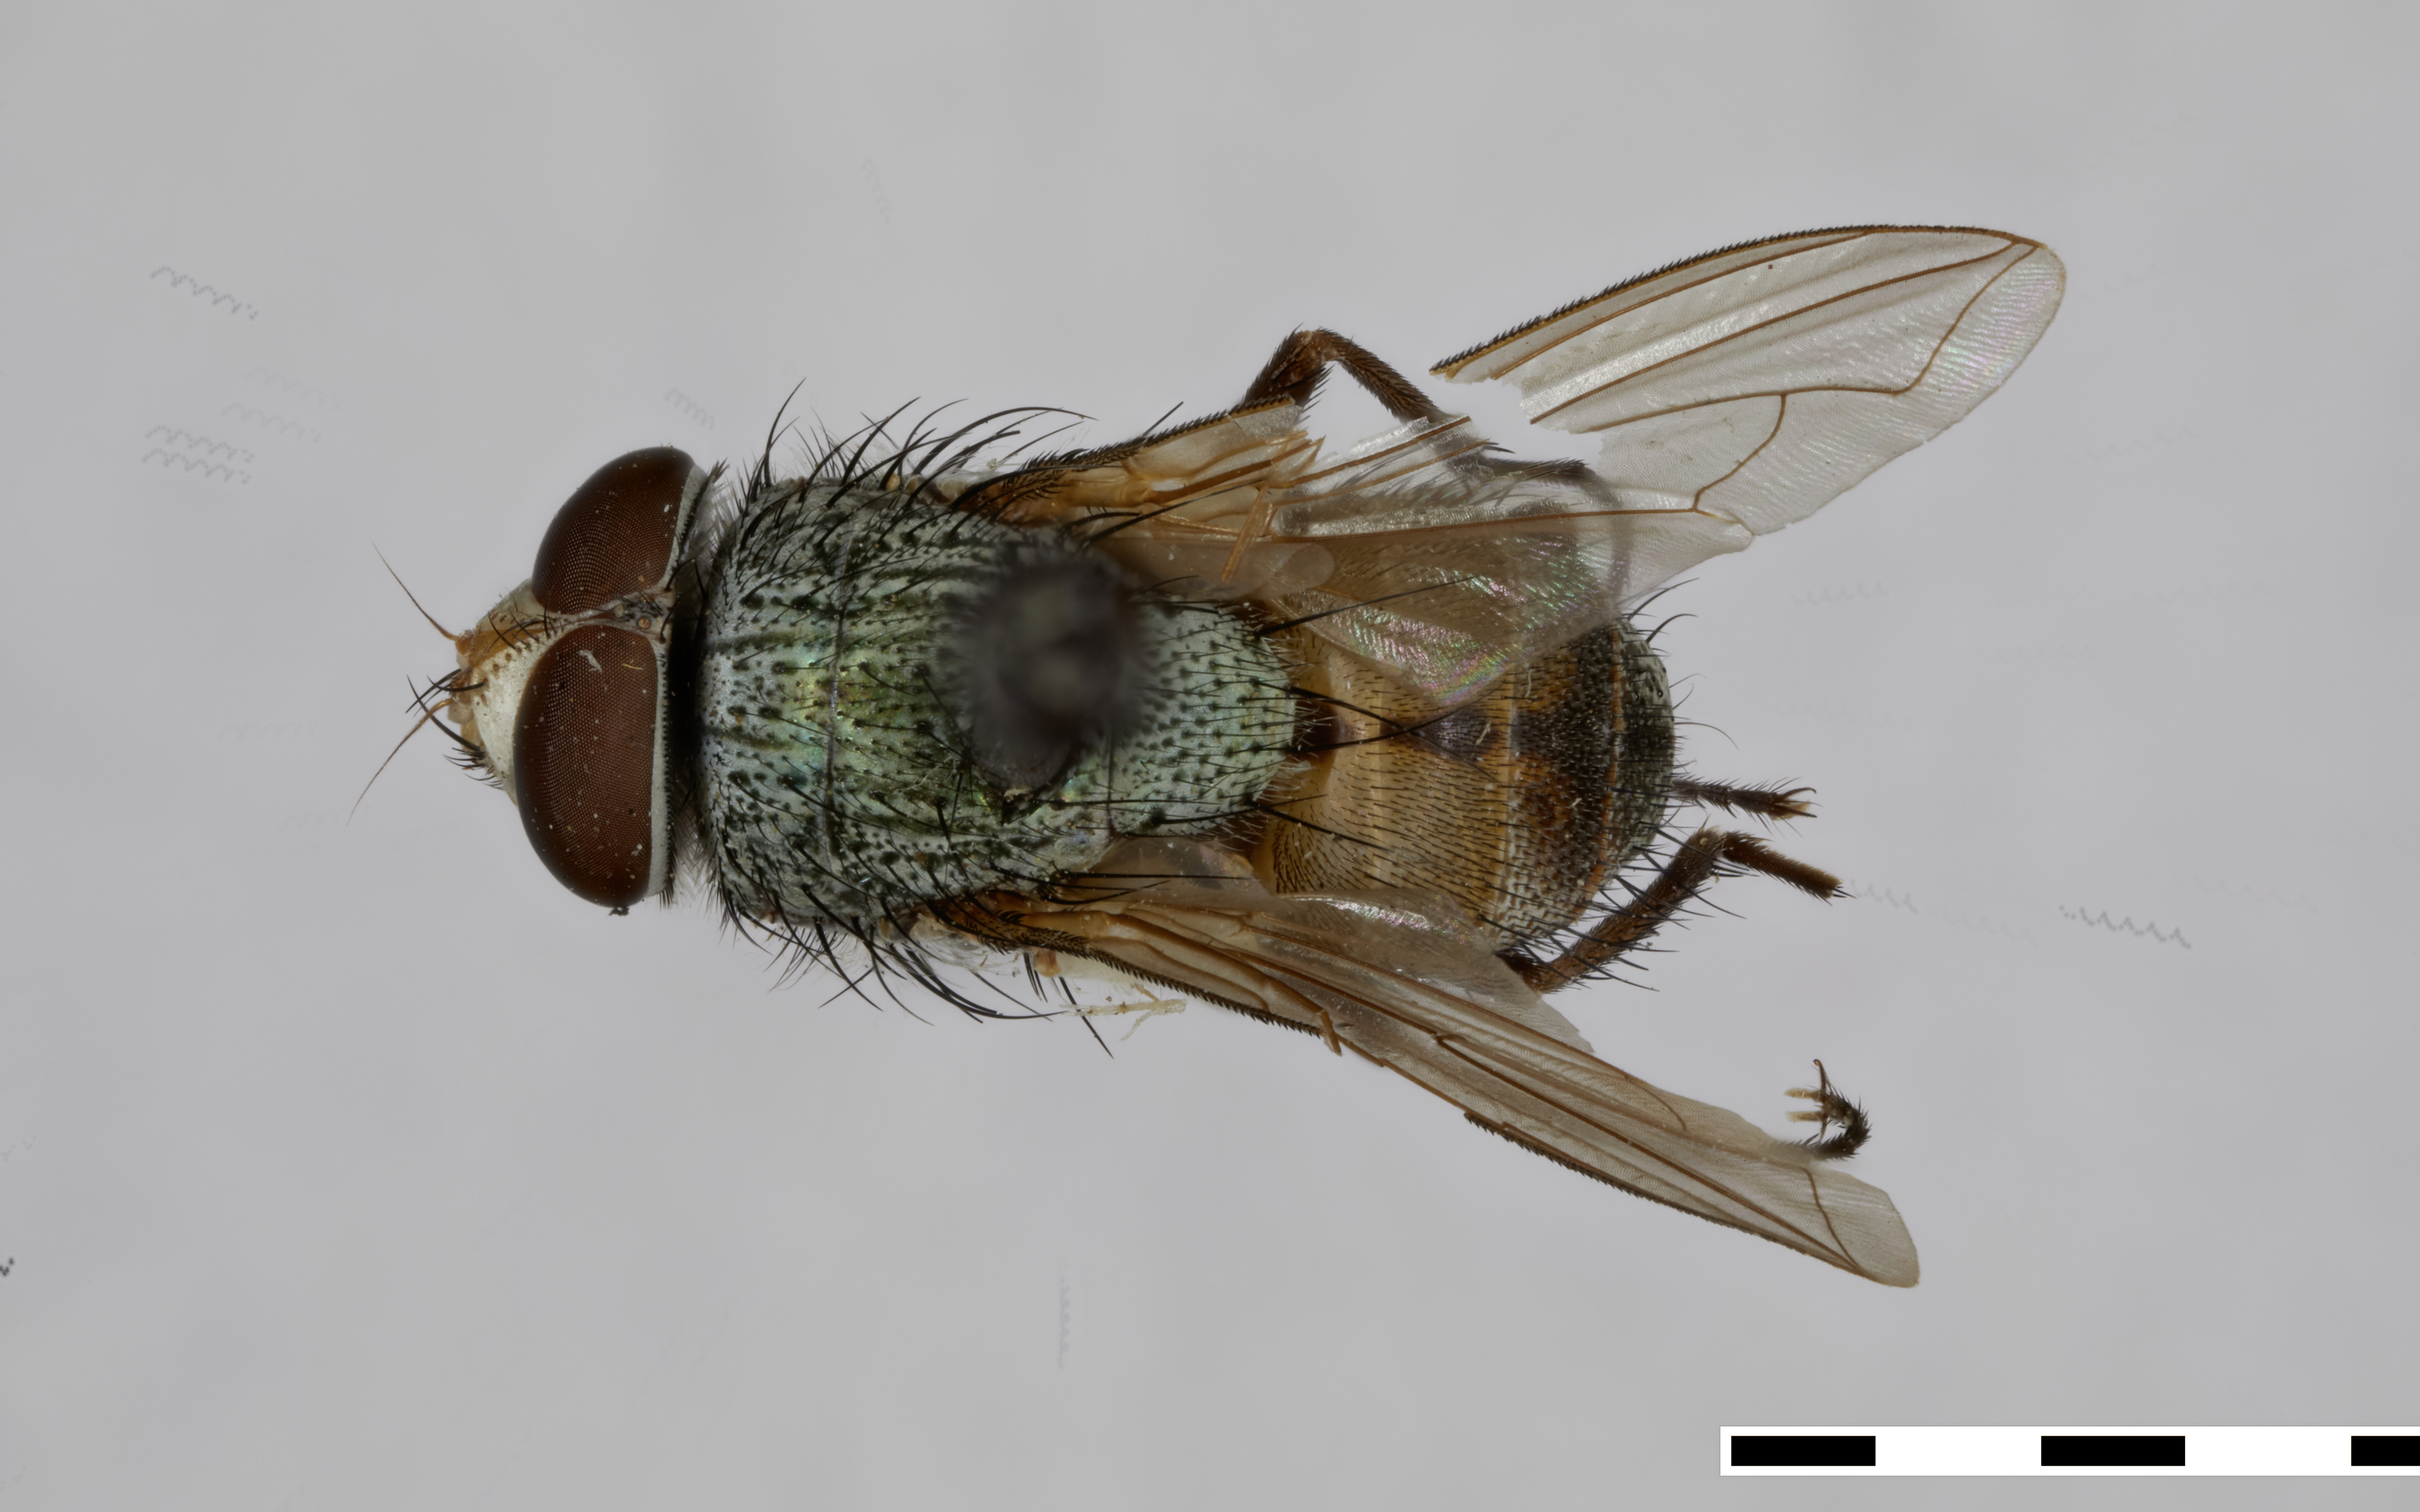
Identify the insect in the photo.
Metallea ilingworthi (also Metallea illingworthi)
